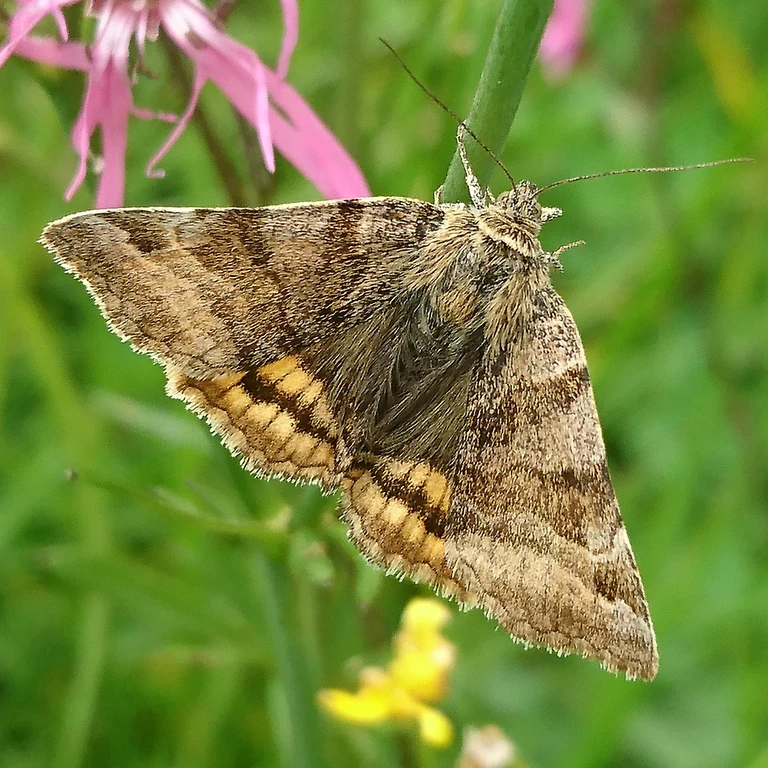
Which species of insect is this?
Euclidia glyphica
